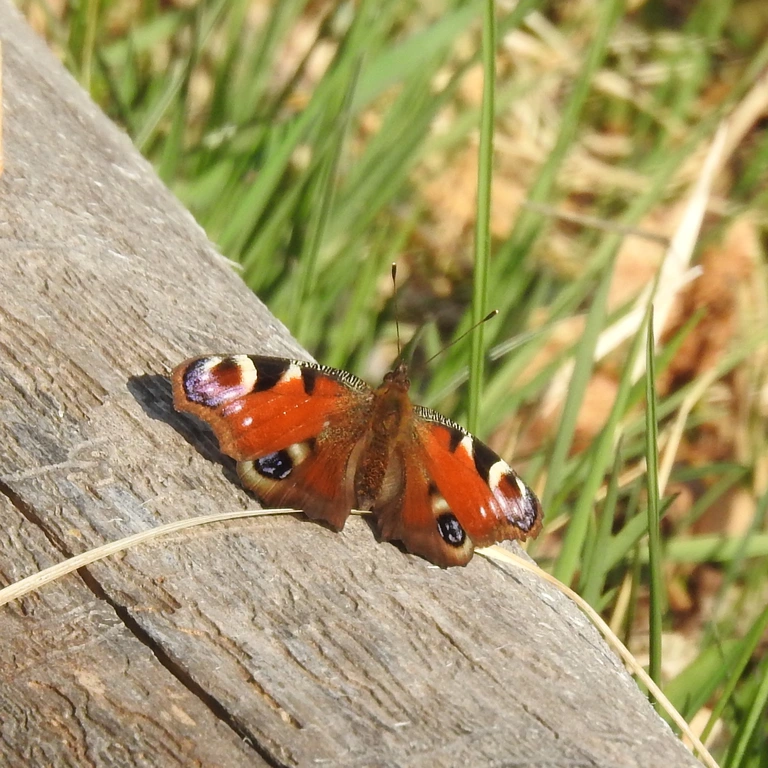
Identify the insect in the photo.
Aglais io
